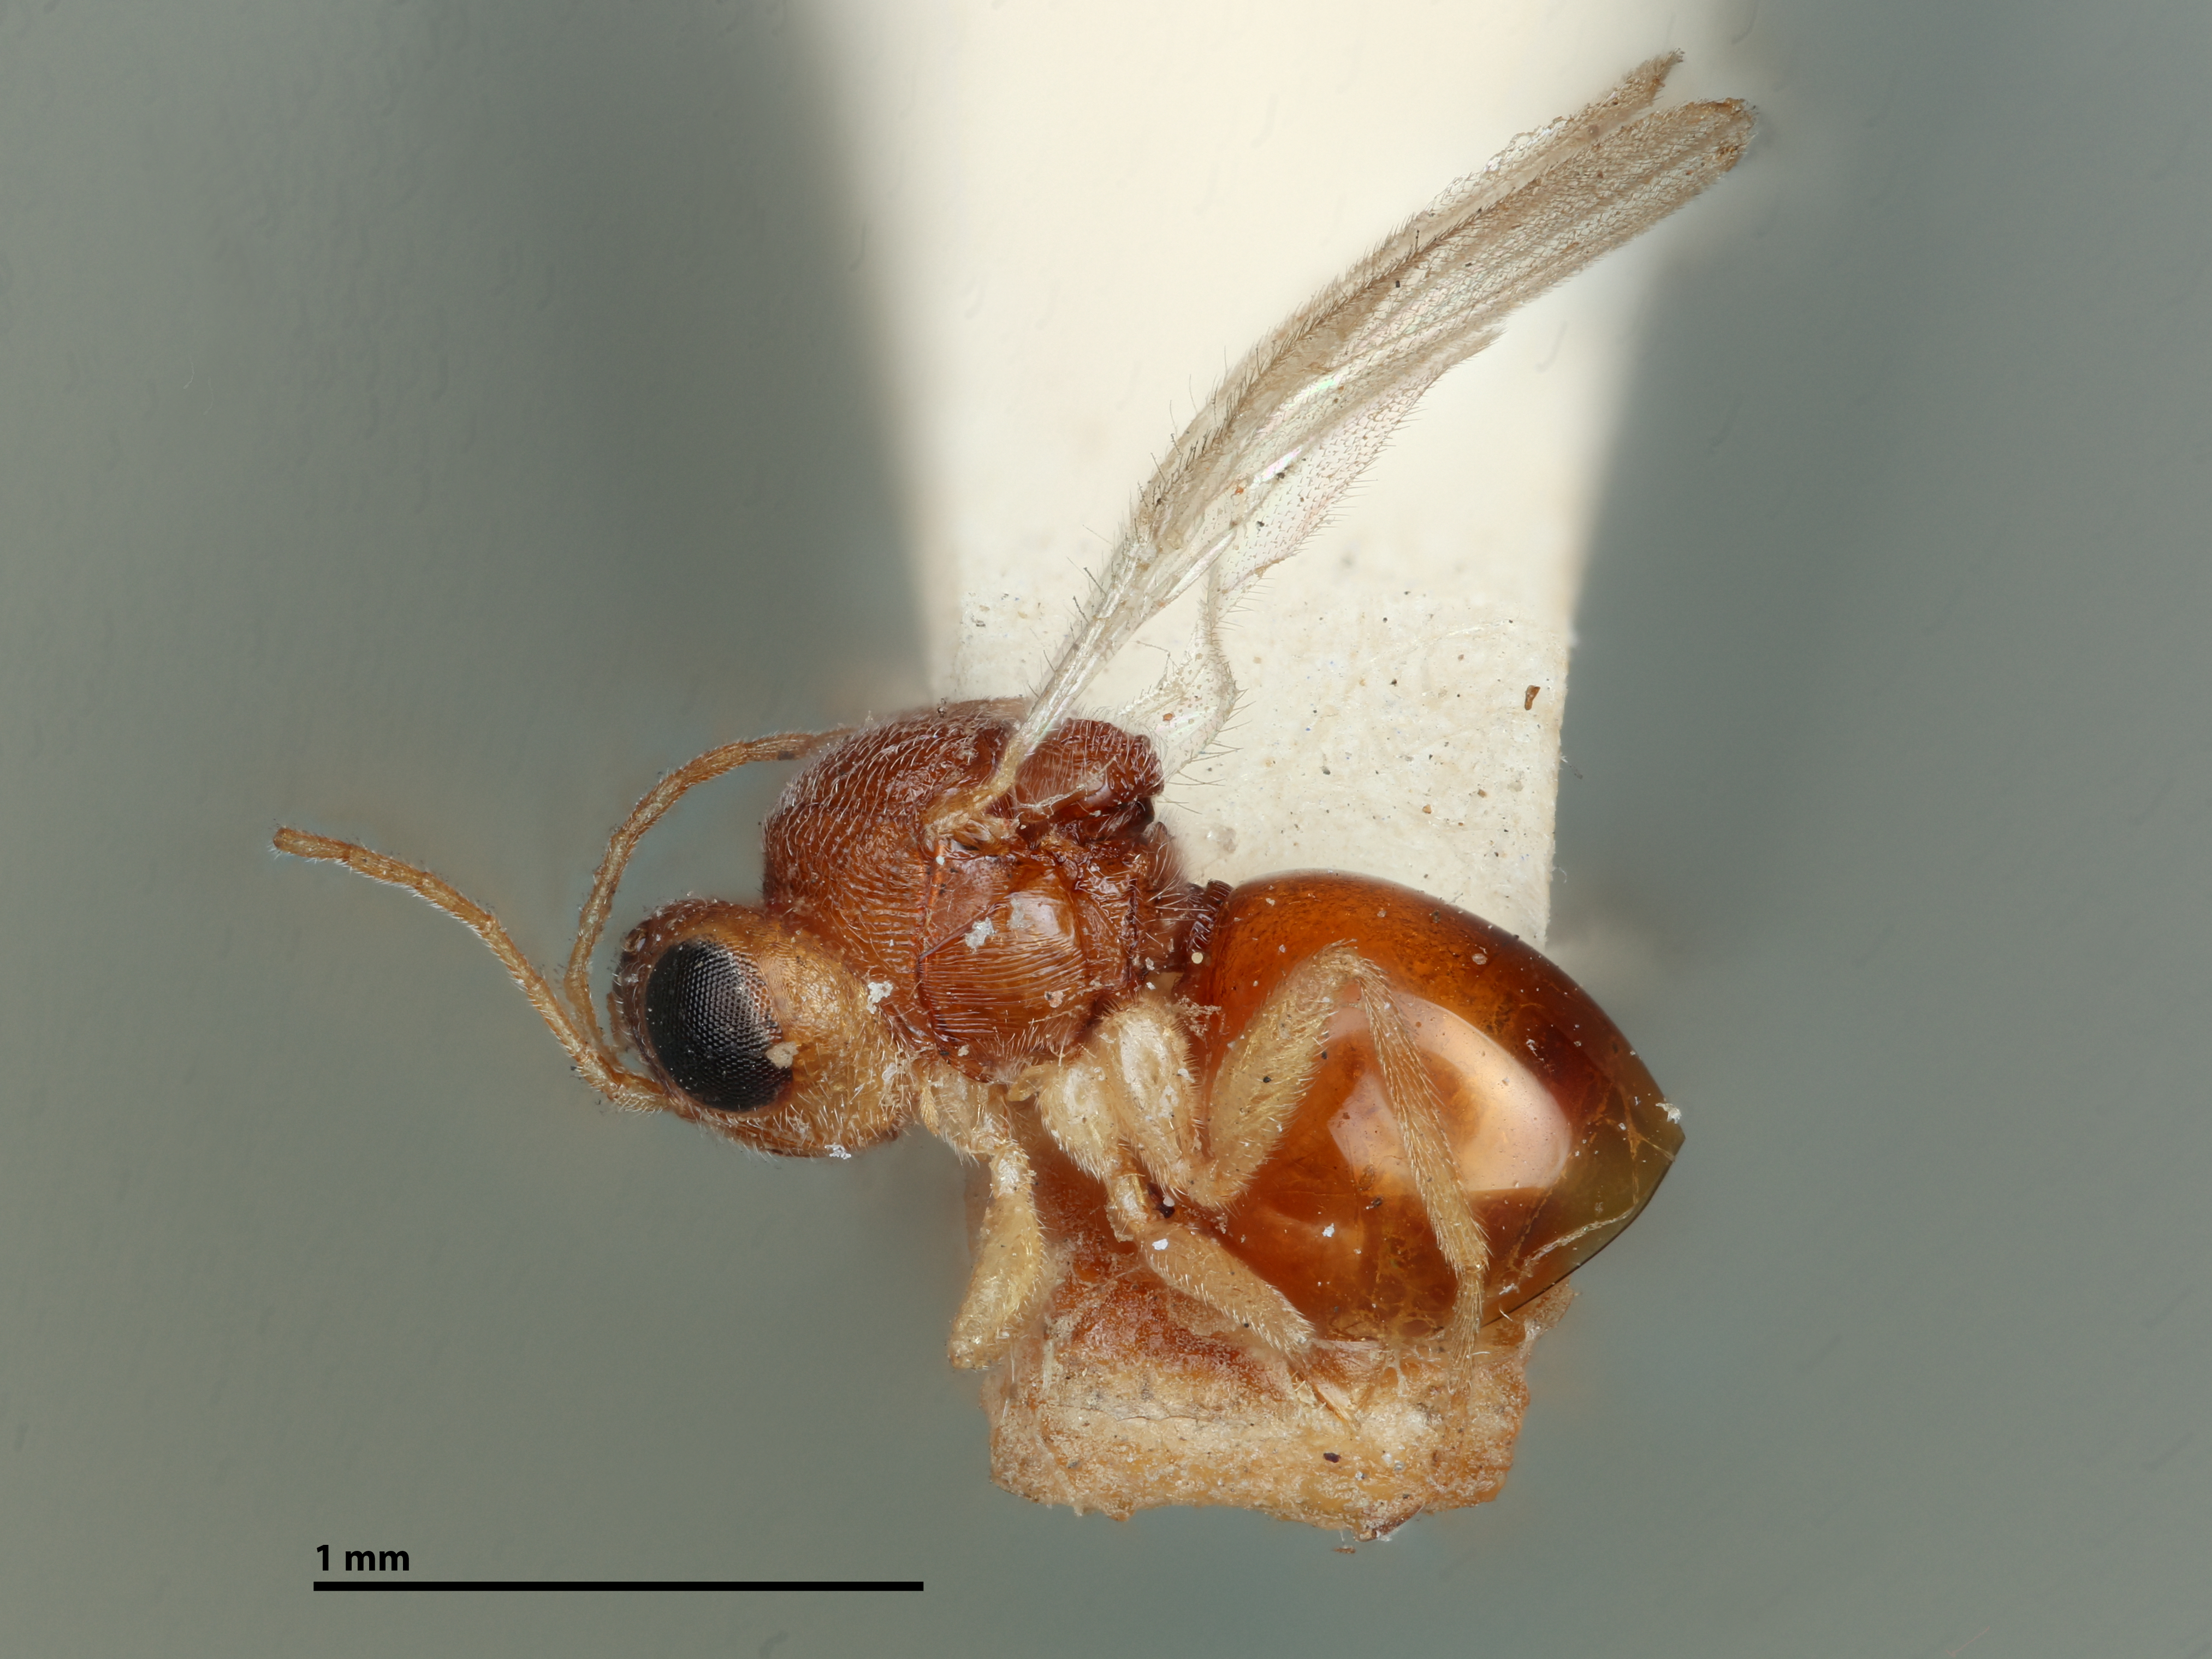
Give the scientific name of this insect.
Ceroptres virentis
